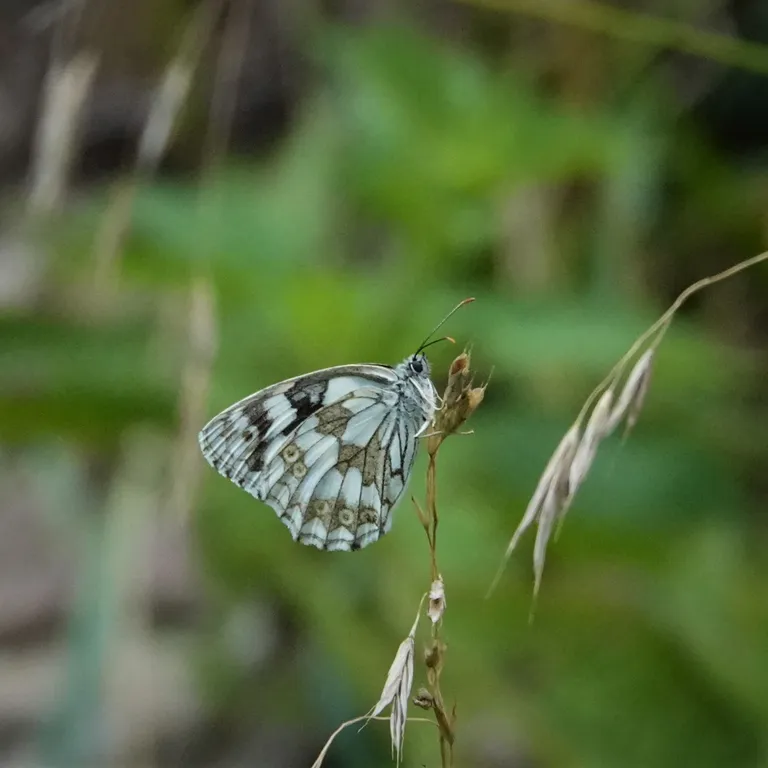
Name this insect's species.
Melanargia galathea
